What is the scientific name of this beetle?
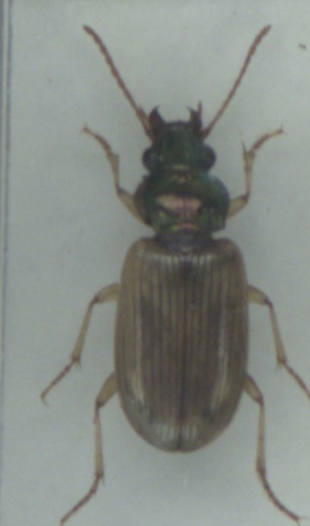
Pogonus luridipennis
